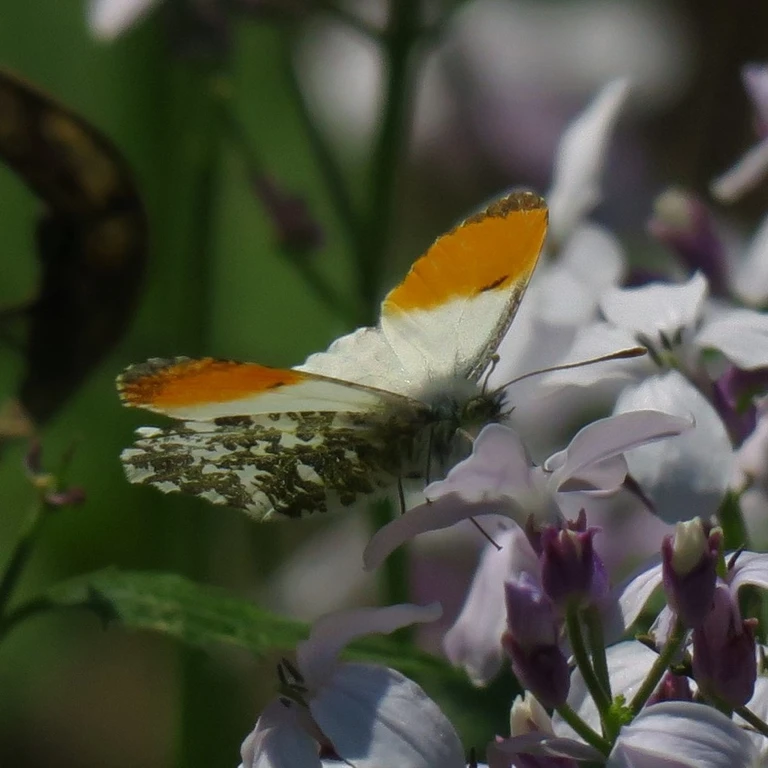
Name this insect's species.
Anthocharis cardamines
